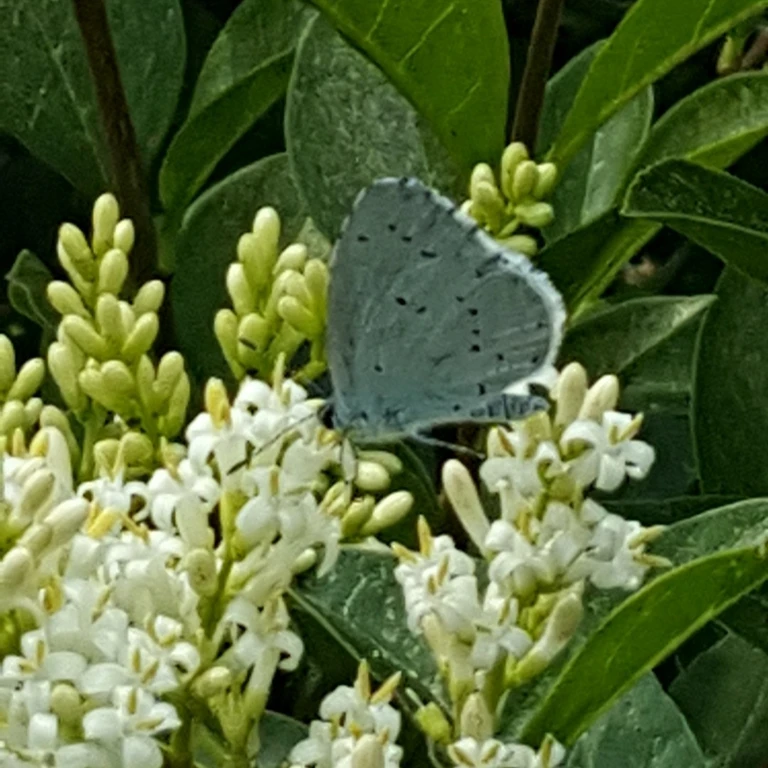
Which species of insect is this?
Celastrina argiolus
